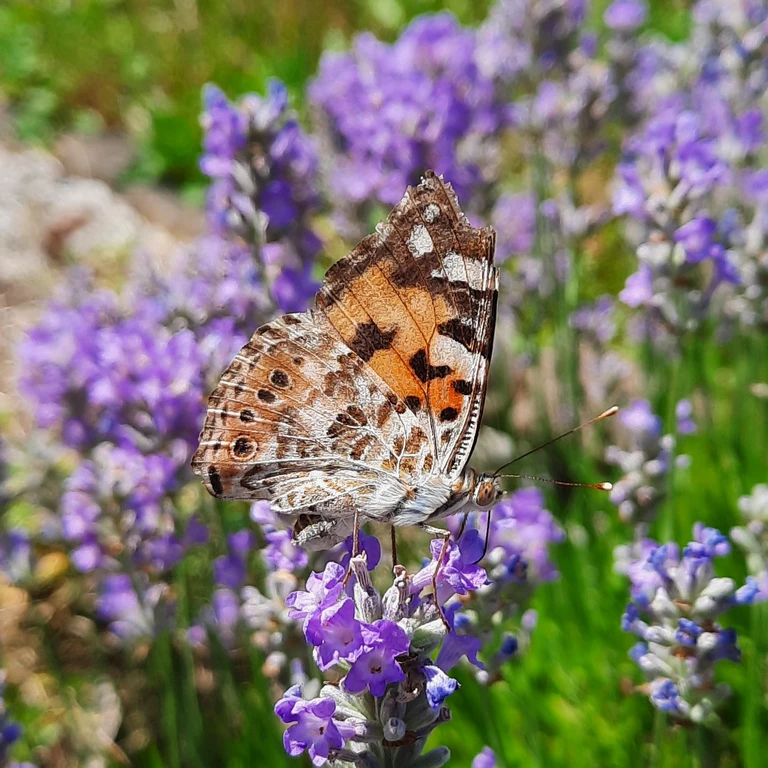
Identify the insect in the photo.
Vanessa cardui
